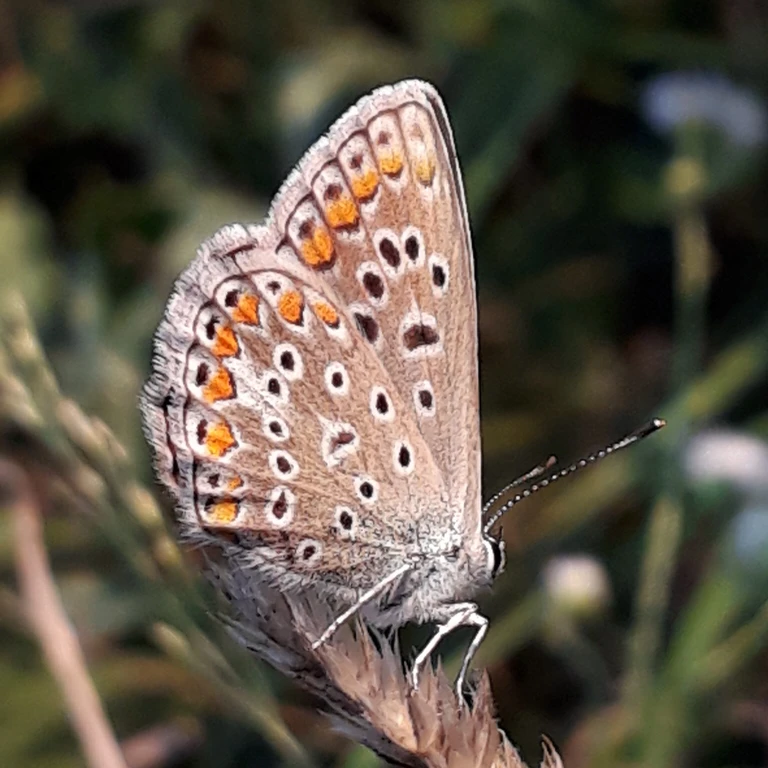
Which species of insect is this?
Polyommatus icarus
